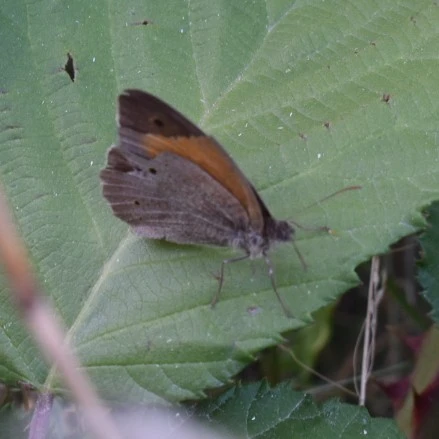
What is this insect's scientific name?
Maniola jurtina
